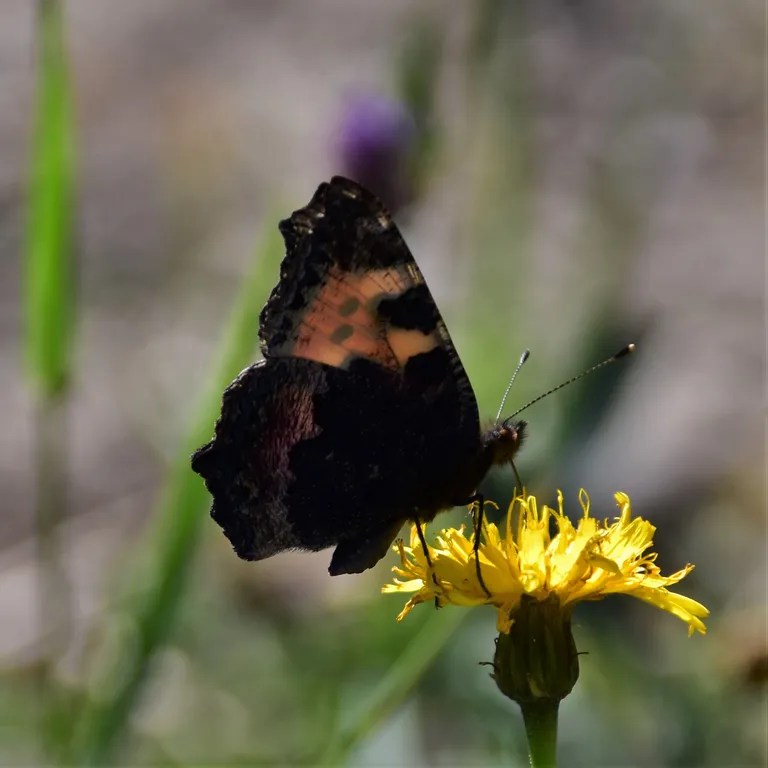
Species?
Aglais urticae
